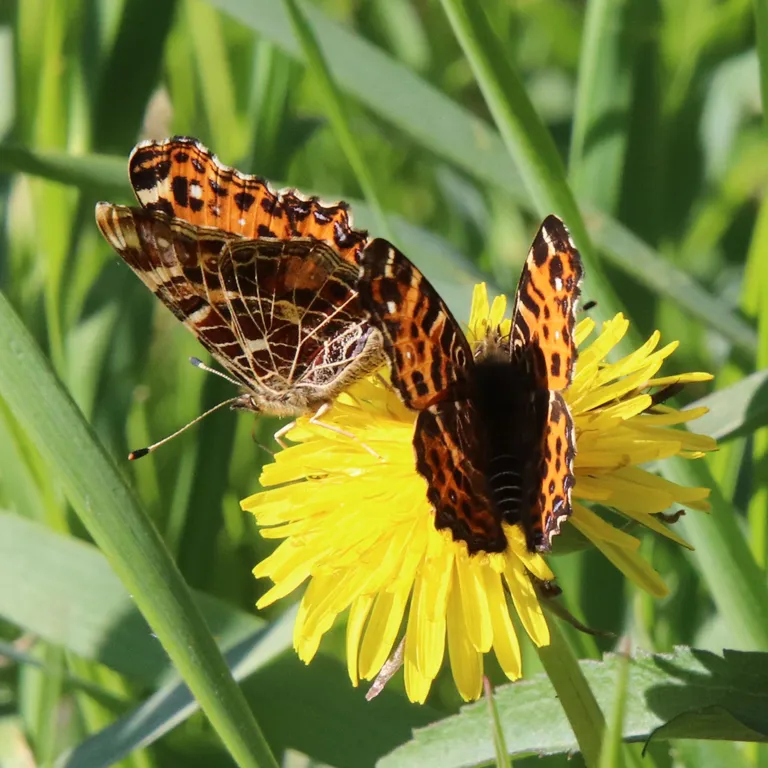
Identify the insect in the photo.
Araschnia levana
